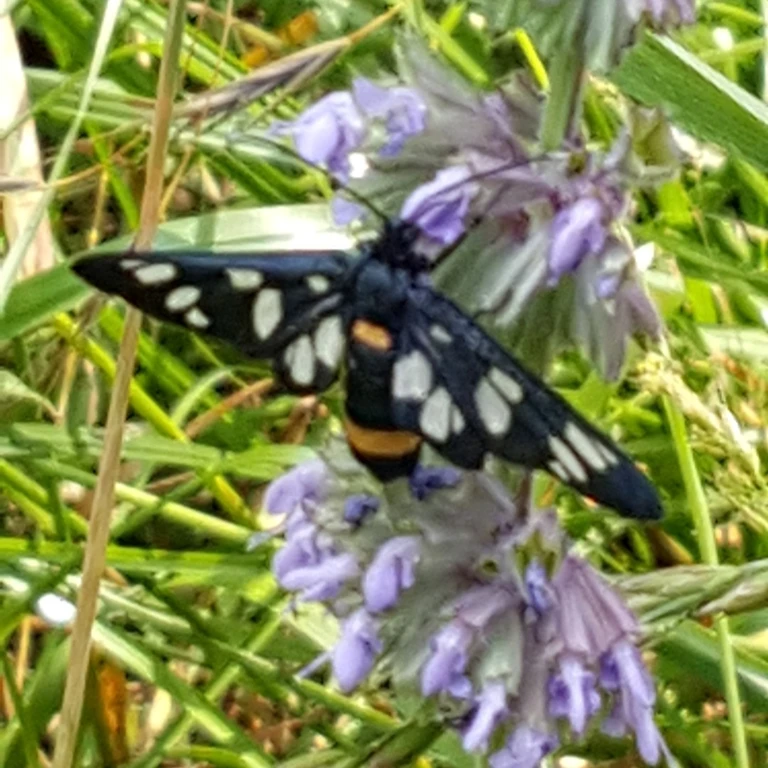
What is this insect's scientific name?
Amata phegea
